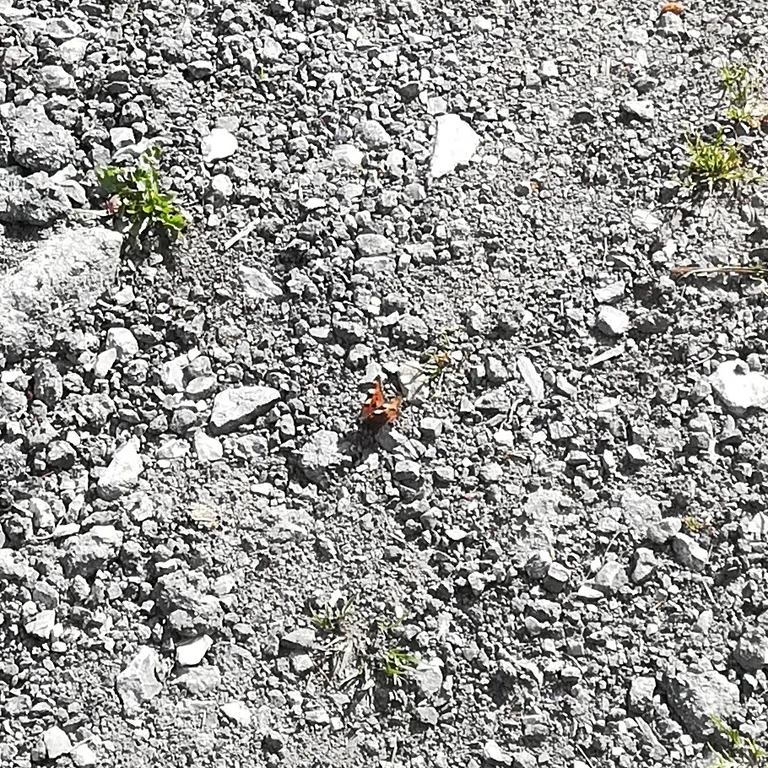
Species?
Aglais urticae
